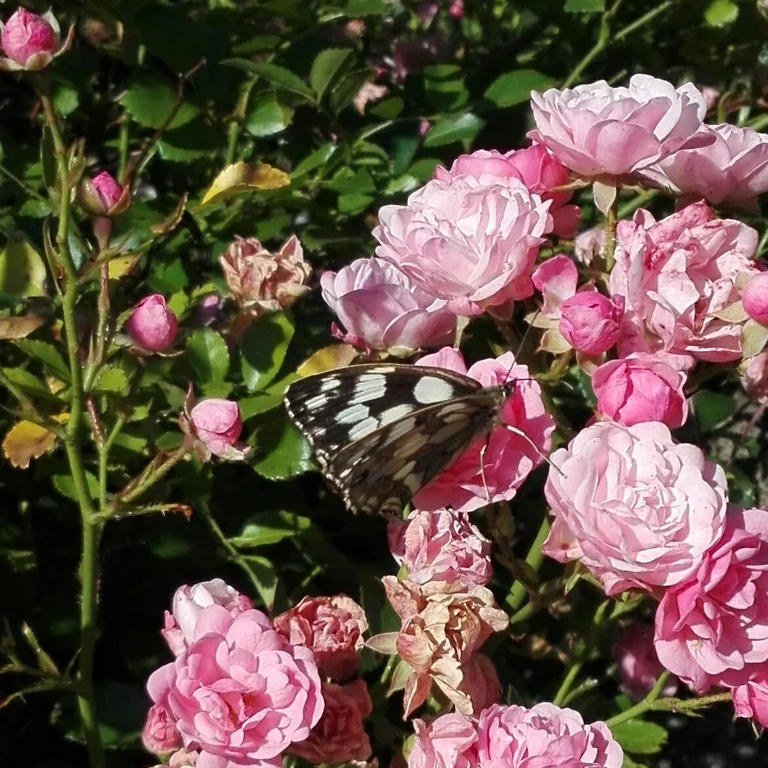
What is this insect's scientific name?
Melanargia galathea
